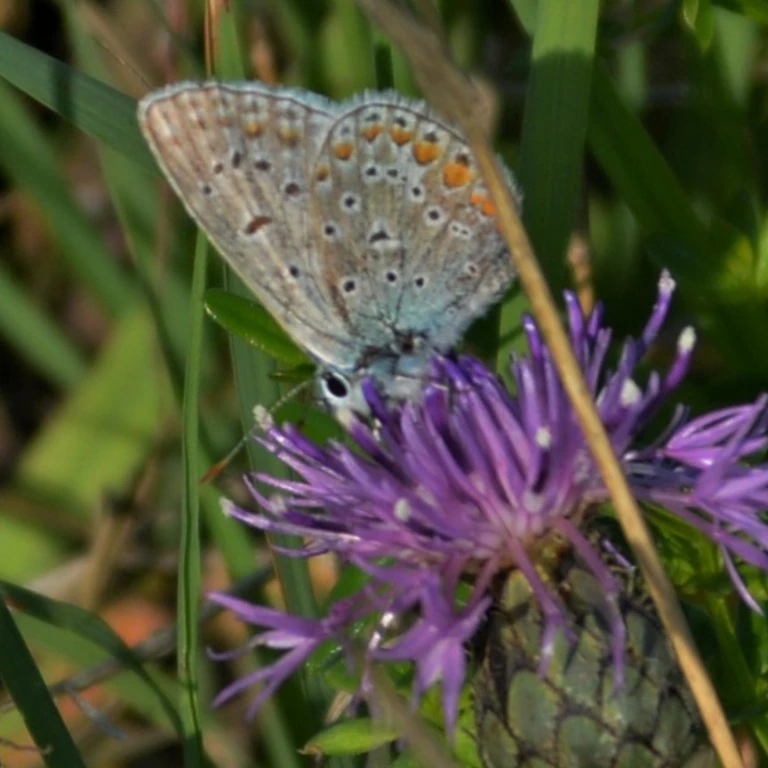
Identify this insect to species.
Polyommatus icarus
